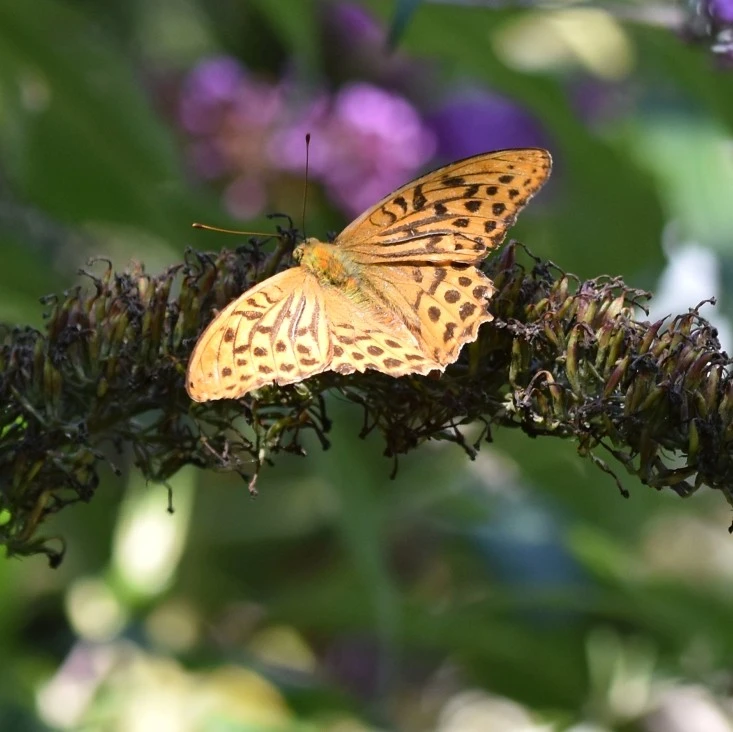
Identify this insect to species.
Argynnis paphia
